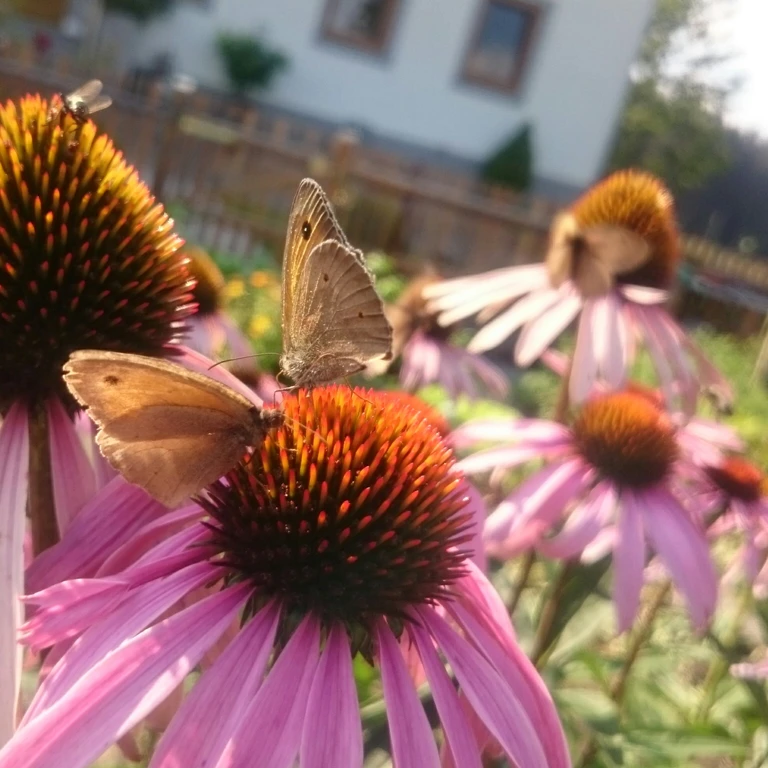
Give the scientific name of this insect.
Maniola jurtina
